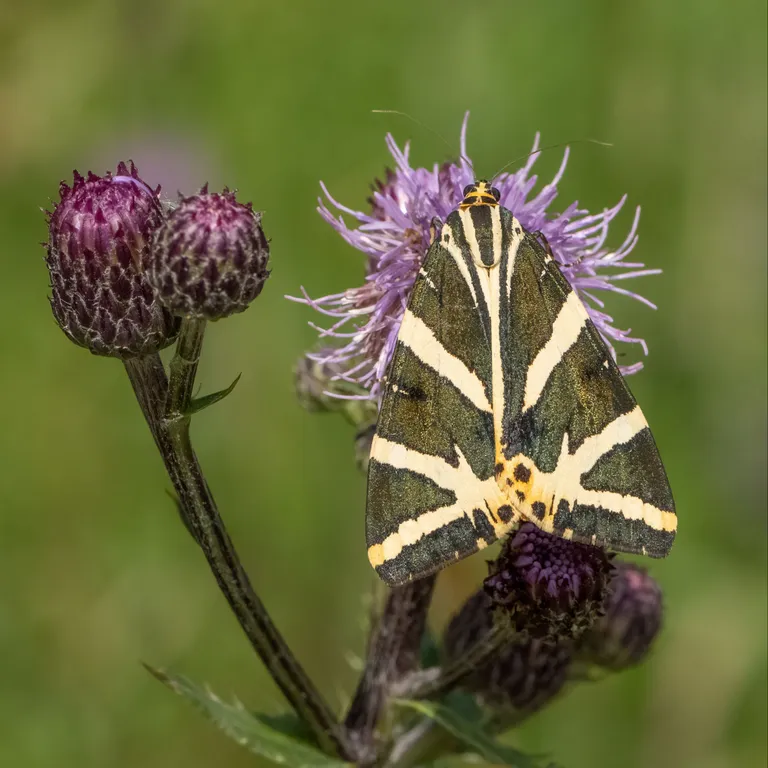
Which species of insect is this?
Euplagia quadripunctaria
